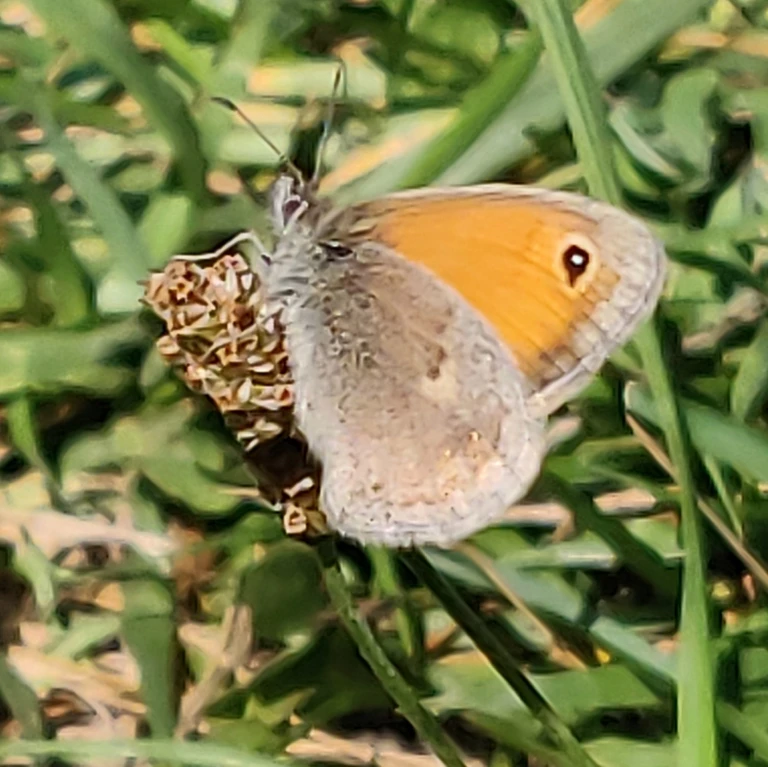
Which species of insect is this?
Coenonympha pamphilus
